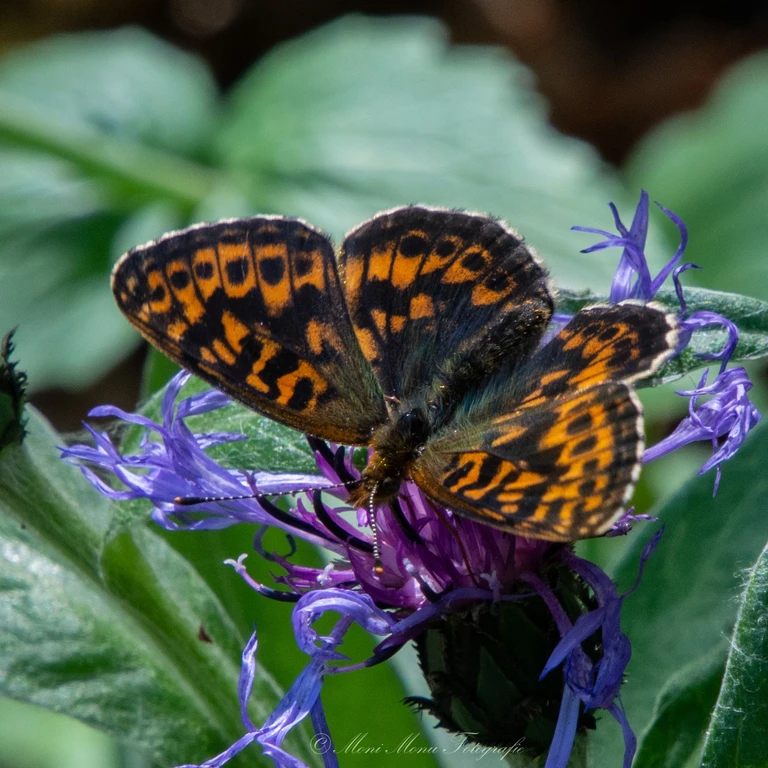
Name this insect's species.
Boloria thore
